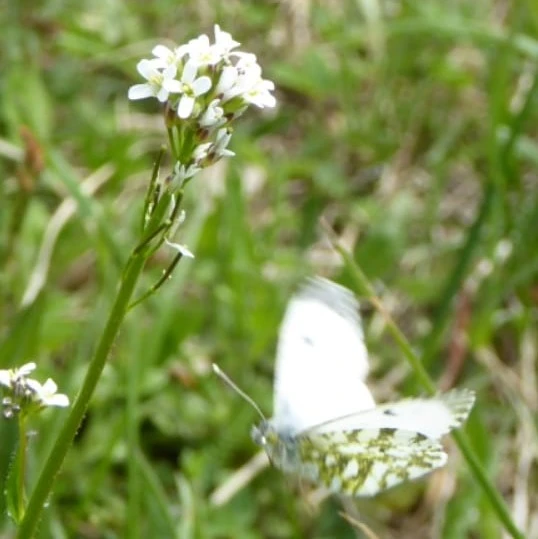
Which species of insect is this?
Anthocharis cardamines
